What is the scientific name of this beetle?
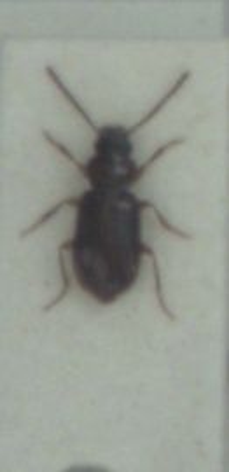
Acupalpus exiguus
